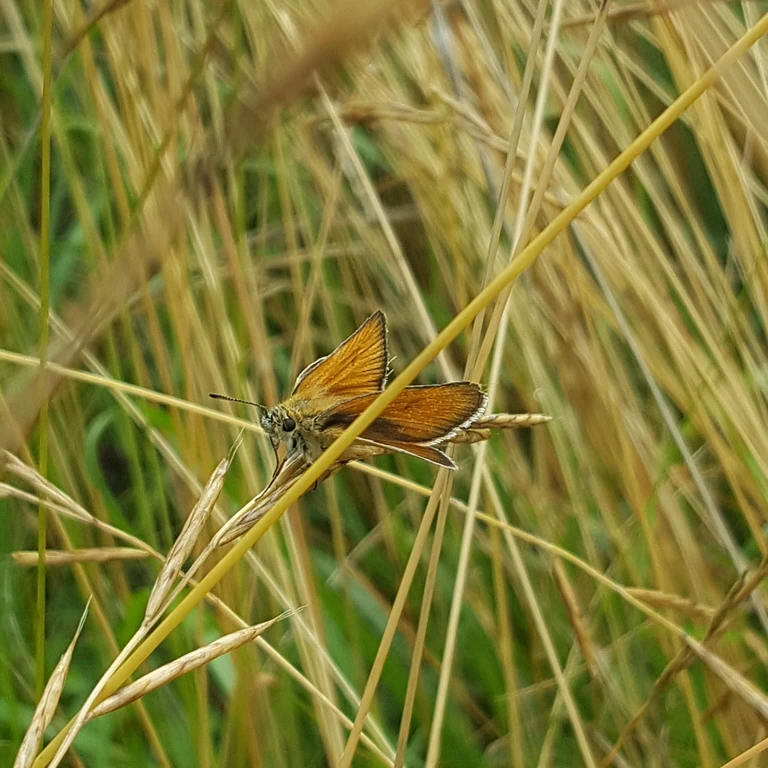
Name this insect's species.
Thymelicus lineola
